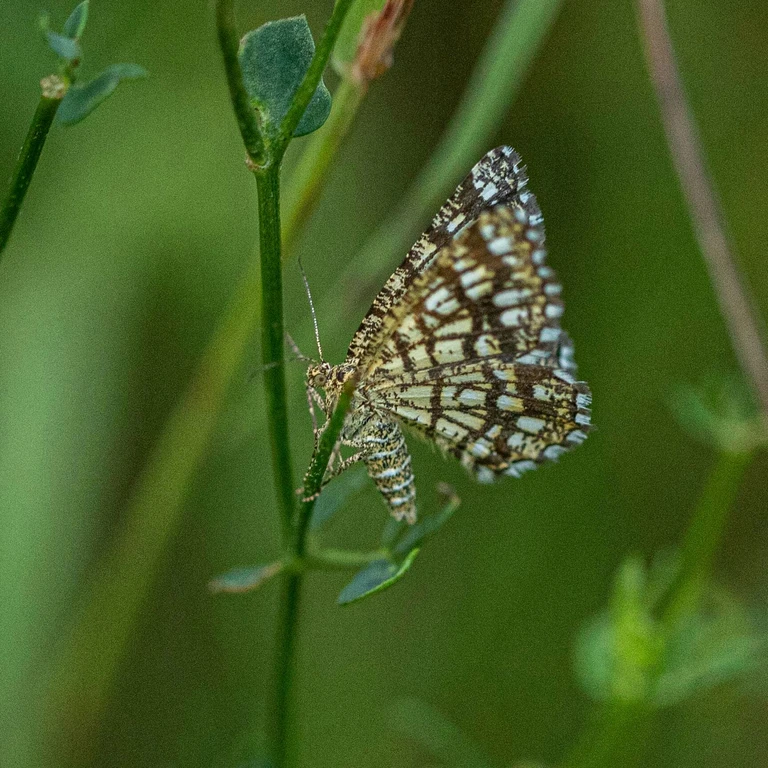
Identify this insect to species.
Chiasmia clathrata
